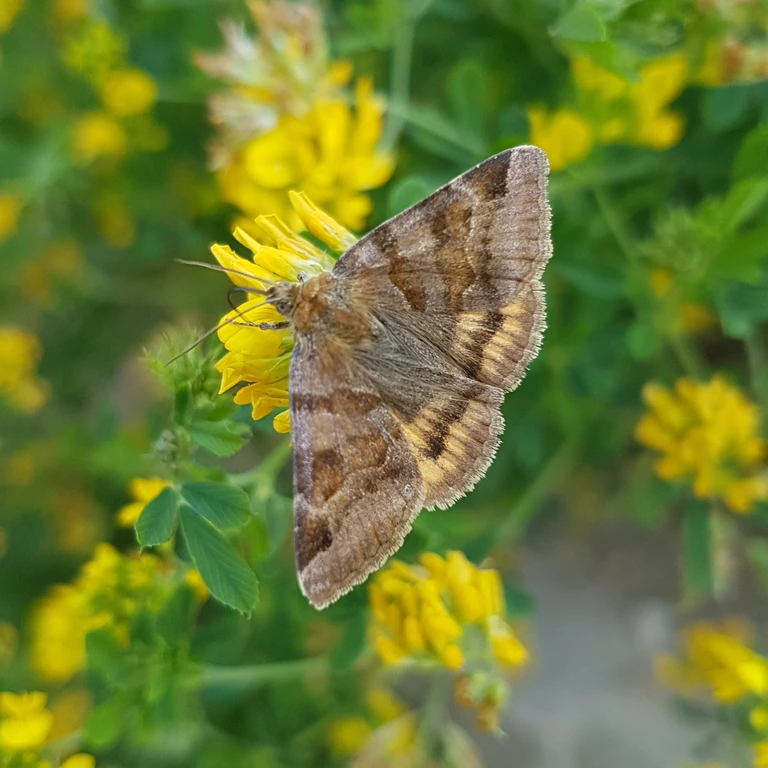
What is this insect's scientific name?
Euclidia glyphica
